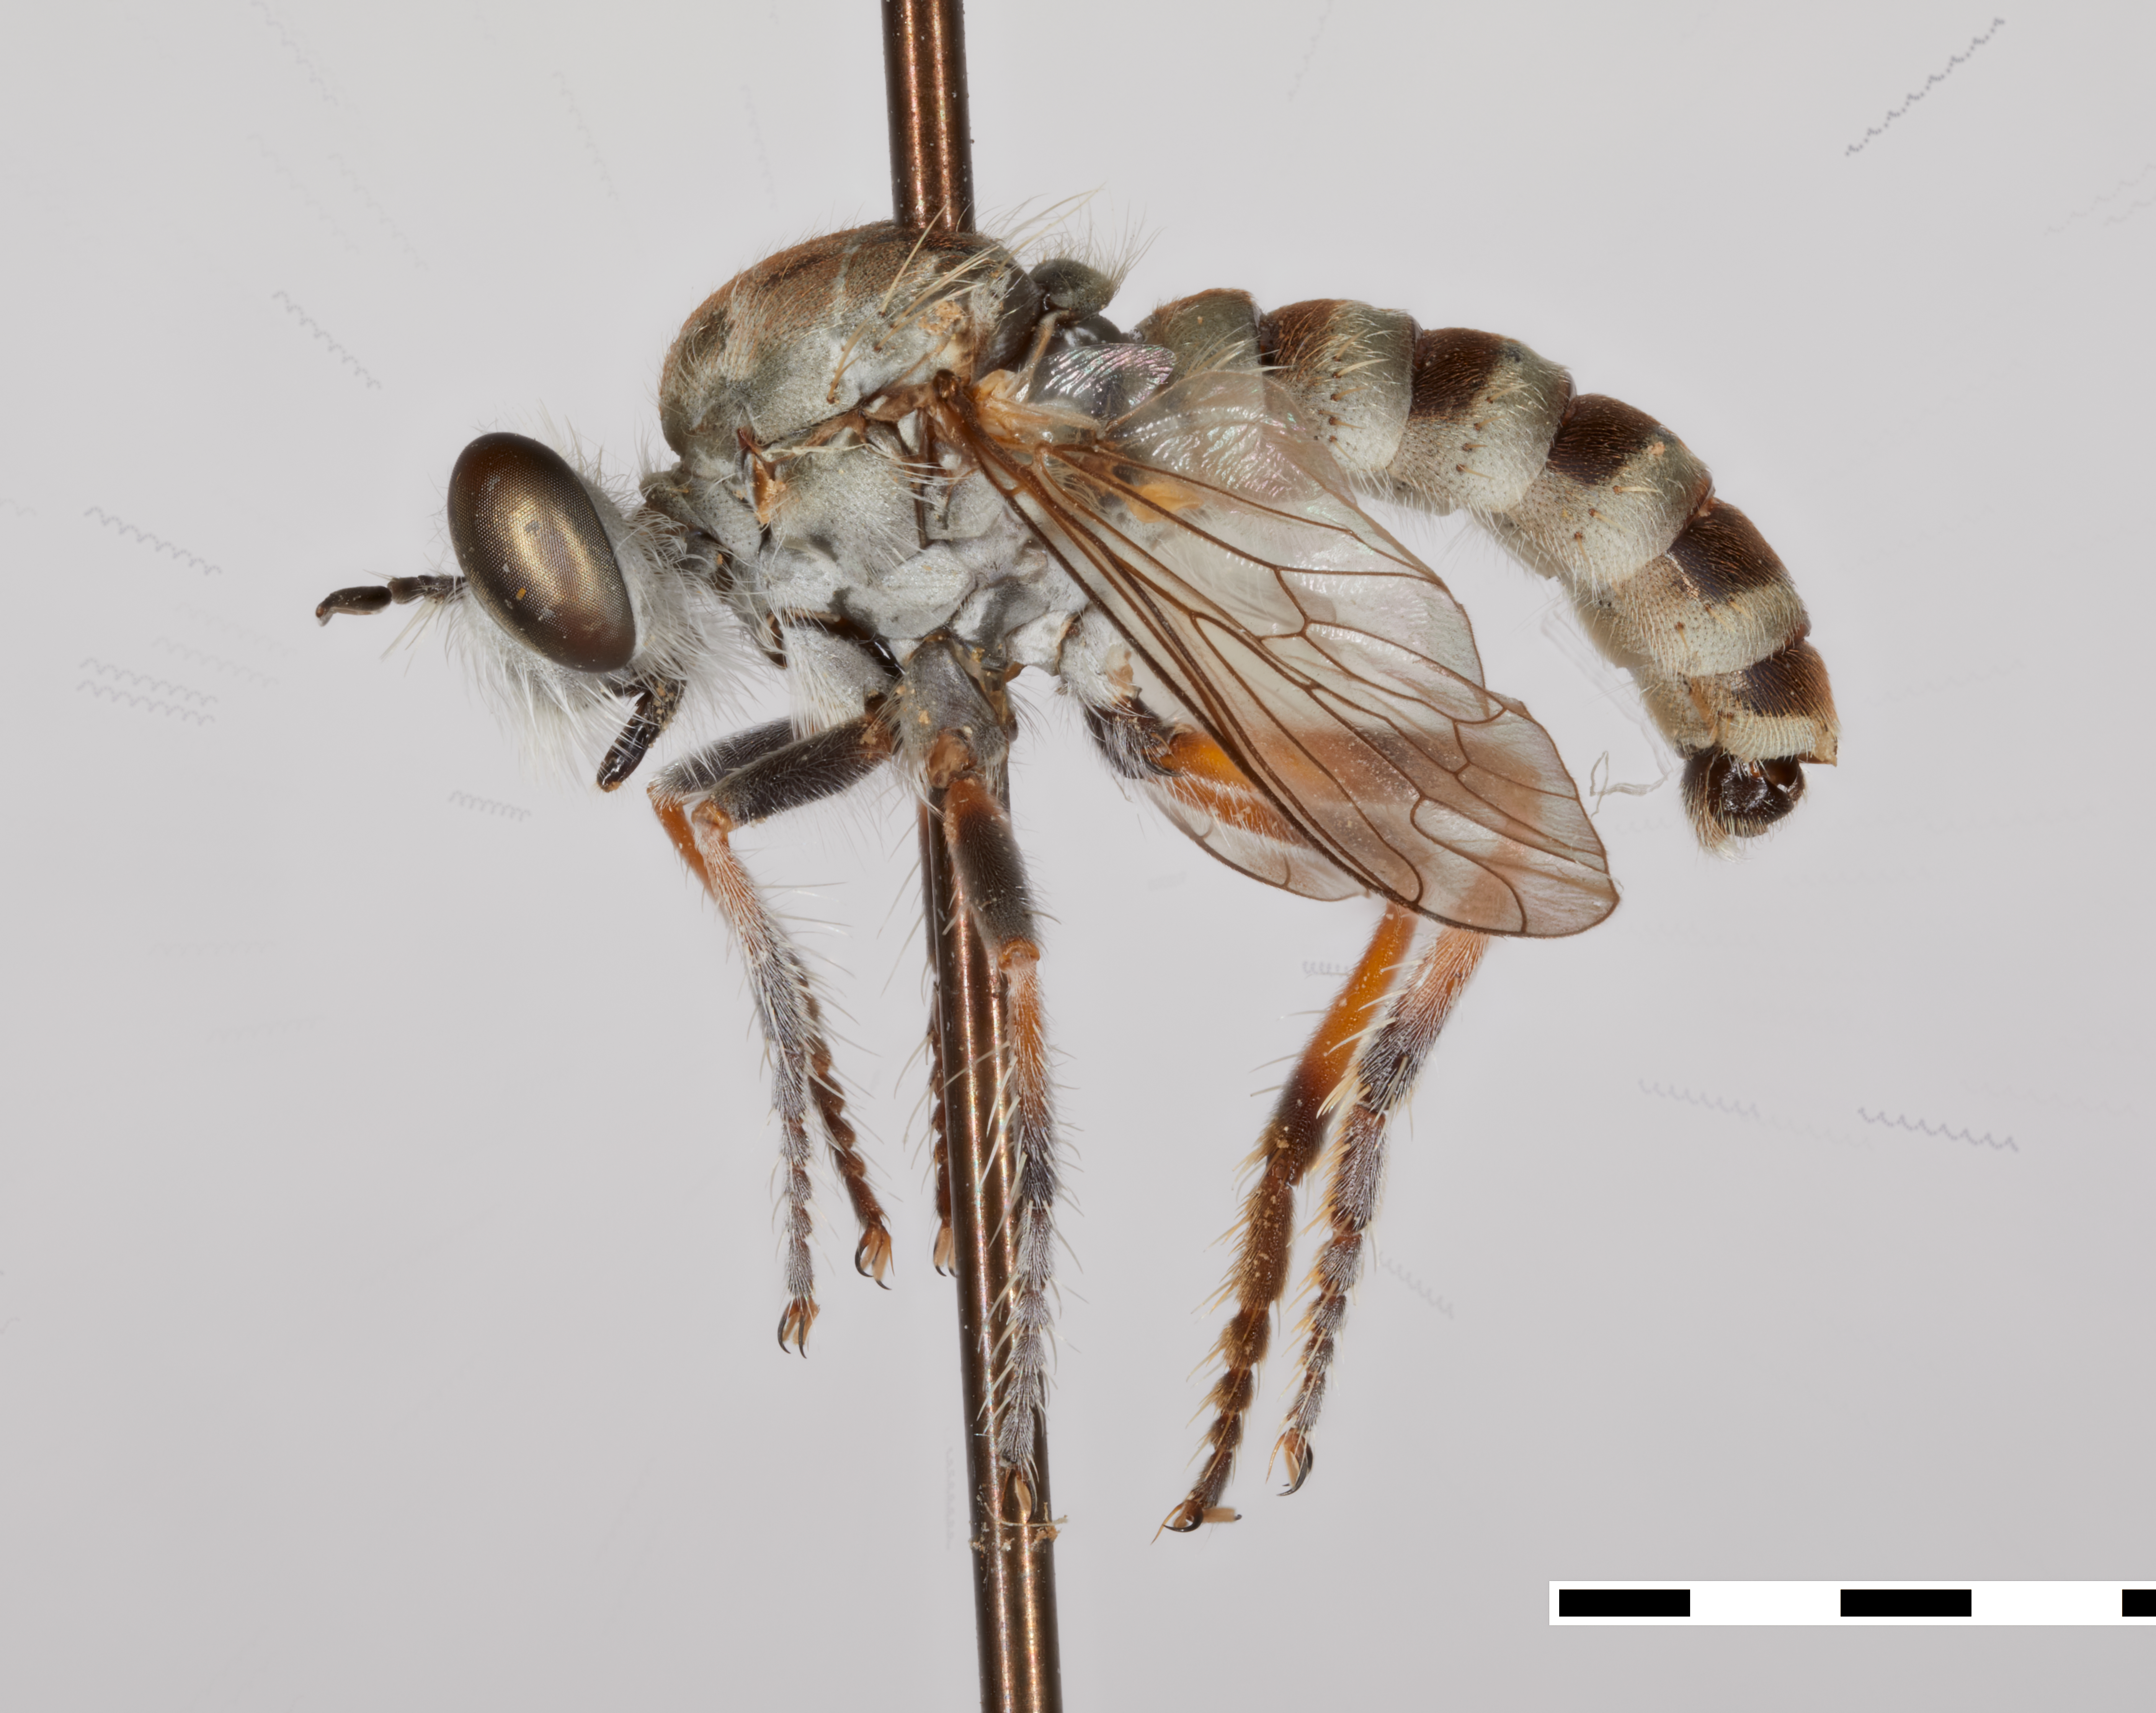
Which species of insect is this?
Laphystia laguna
